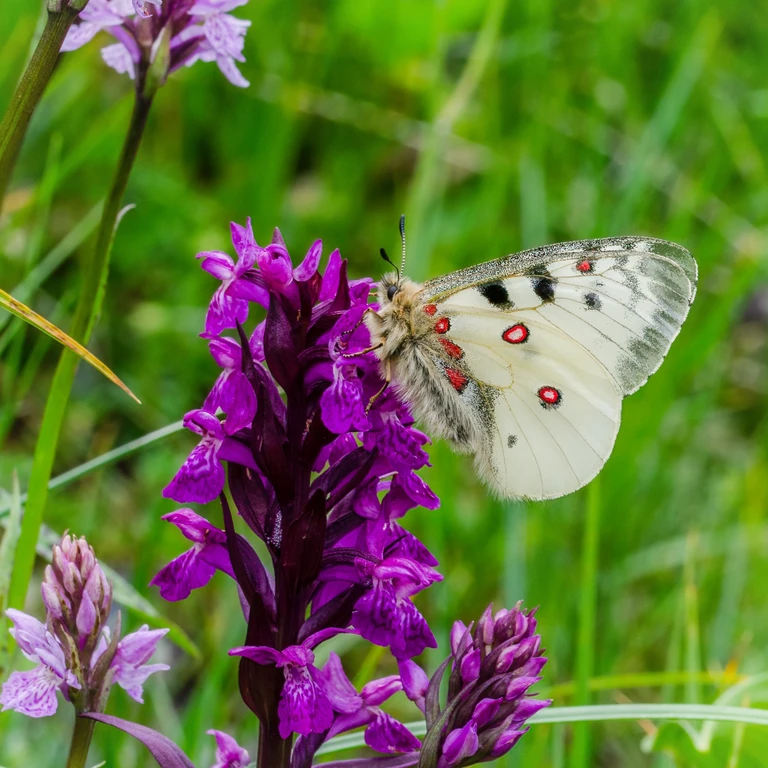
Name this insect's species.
Parnassius phoebus
